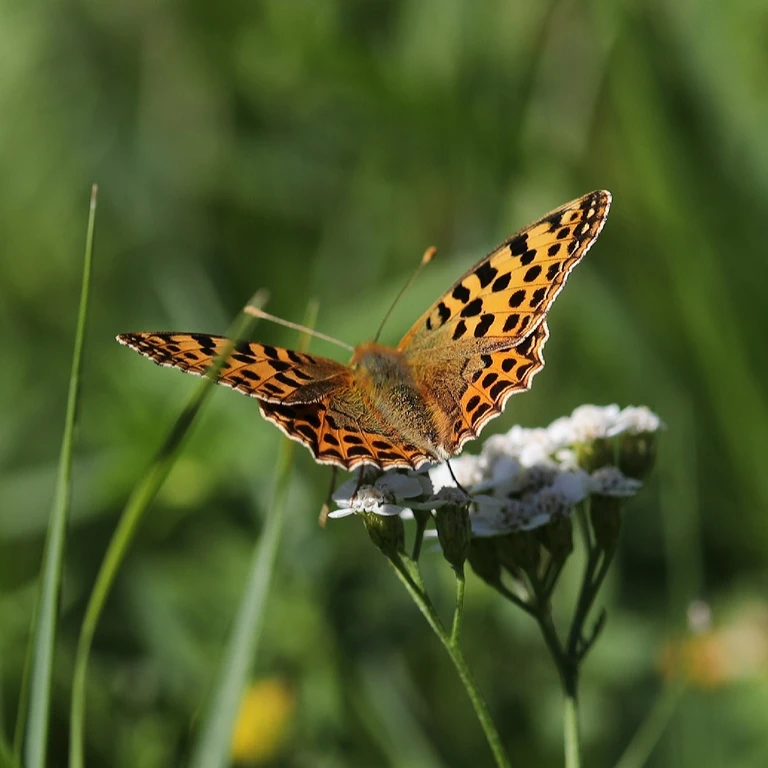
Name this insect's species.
Issoria lathonia
